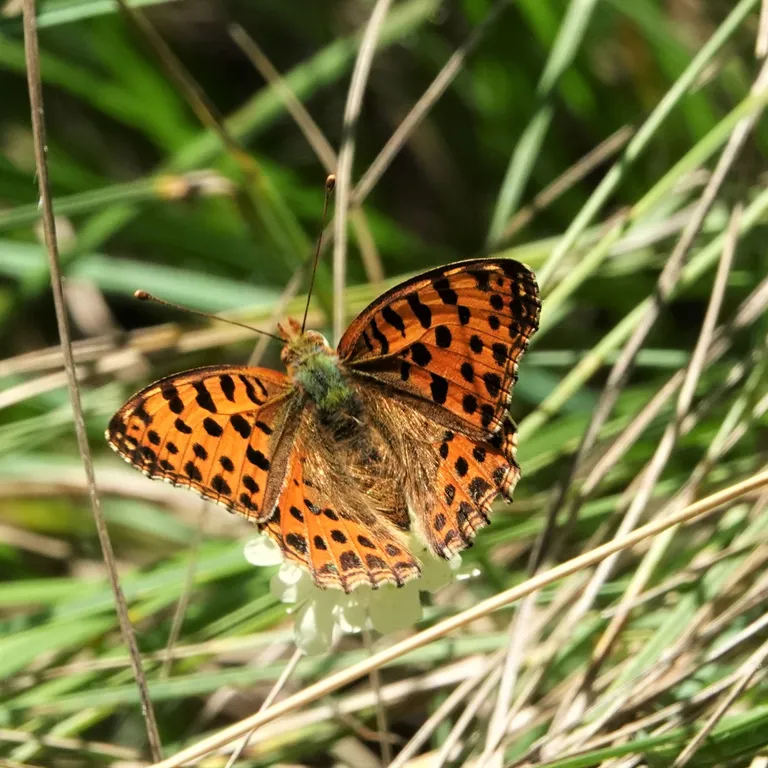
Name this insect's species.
Issoria lathonia
